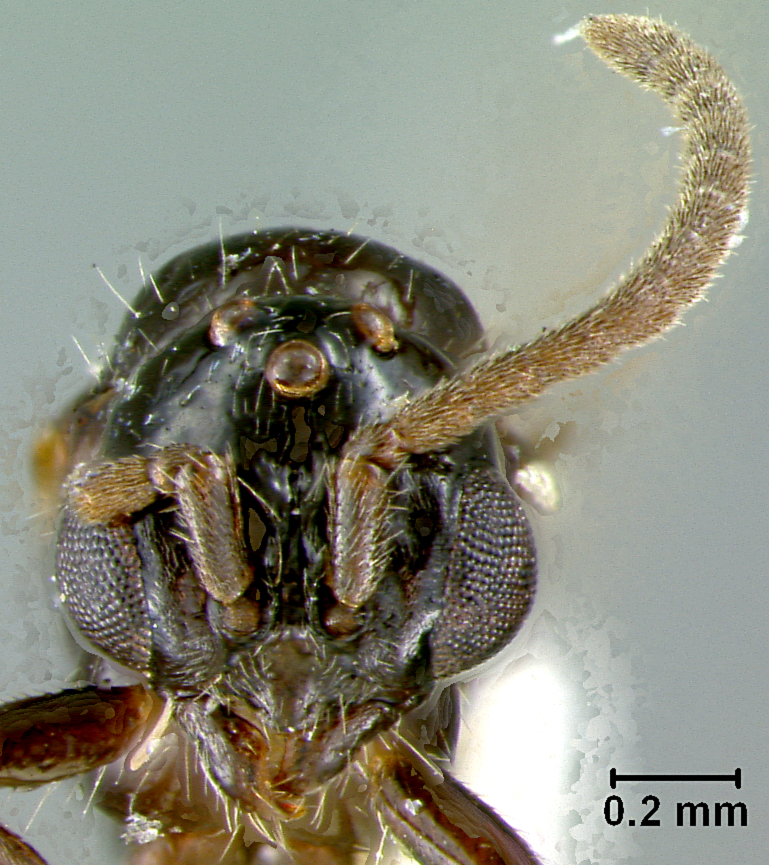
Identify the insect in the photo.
Cerapachys davisi
